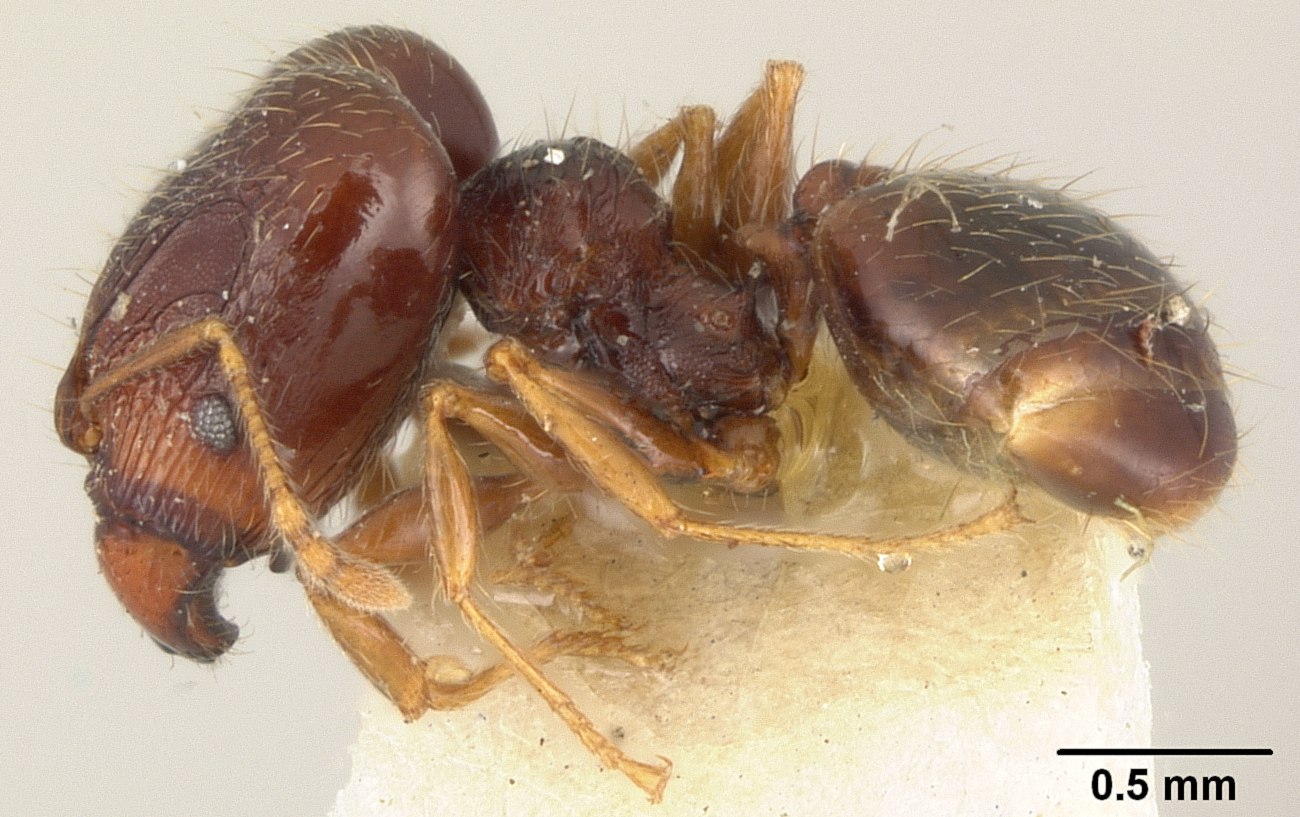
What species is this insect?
Pheidole wilsoni
